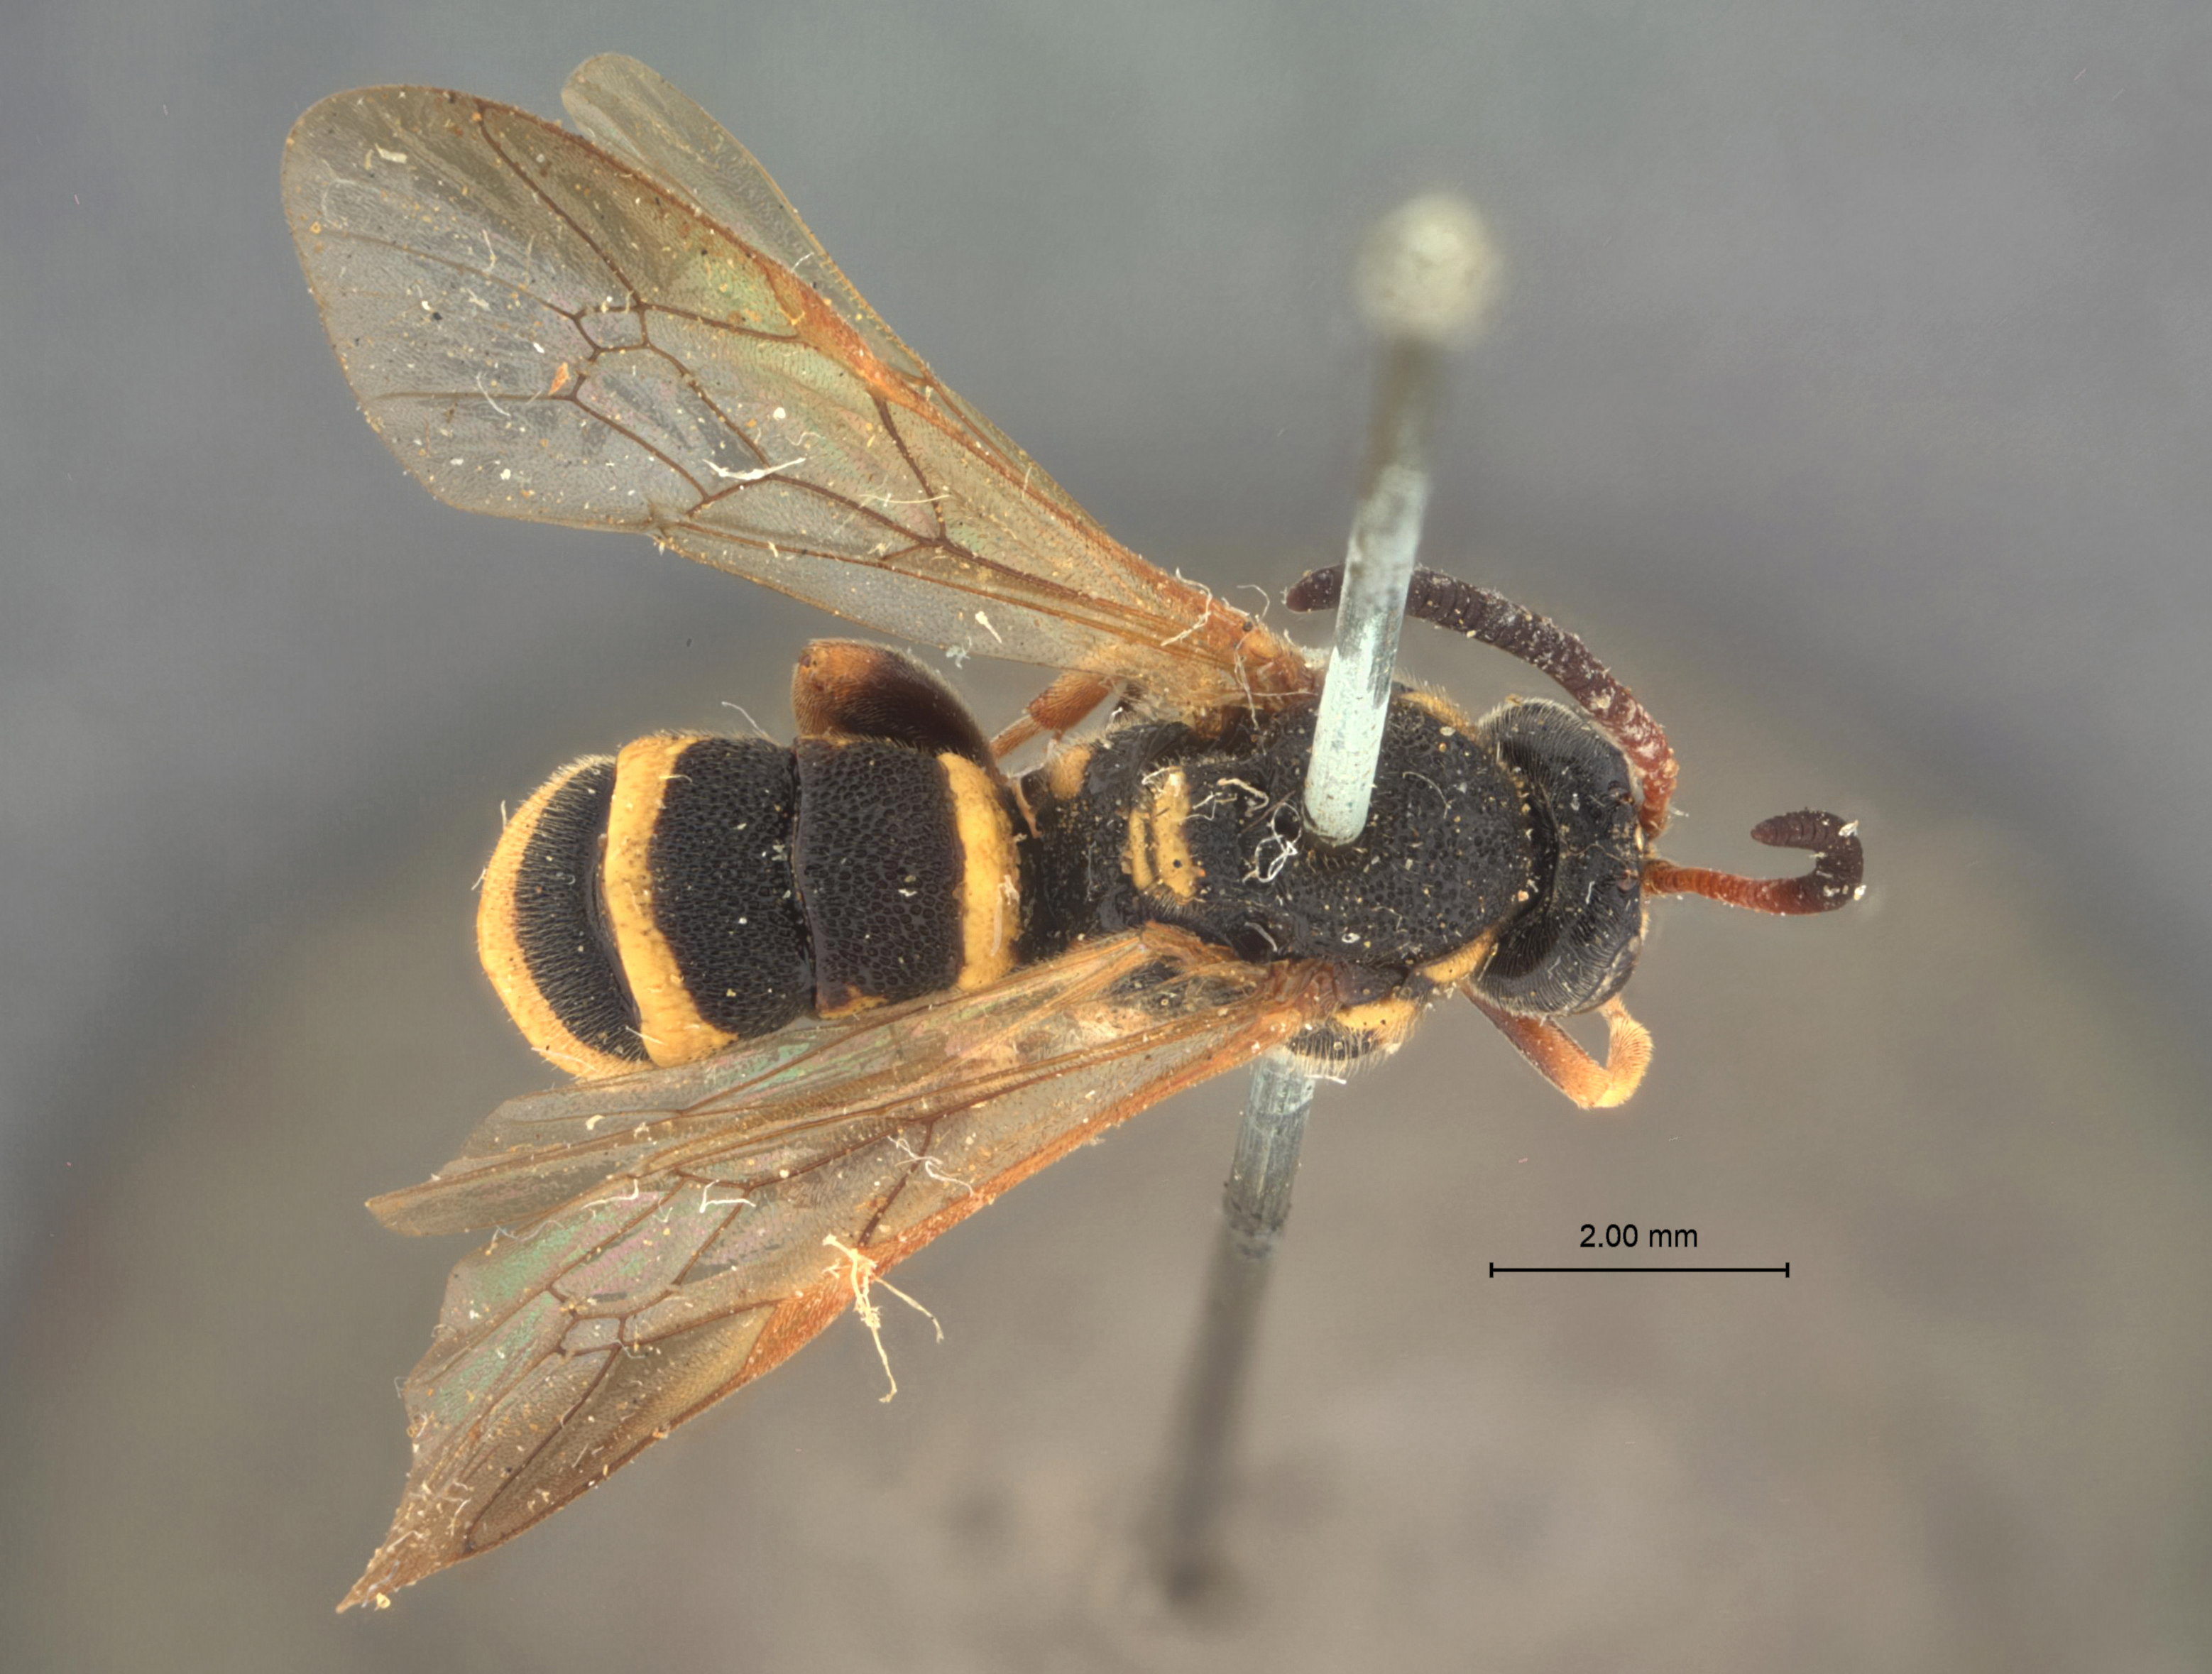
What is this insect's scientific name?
Metopius secundus
